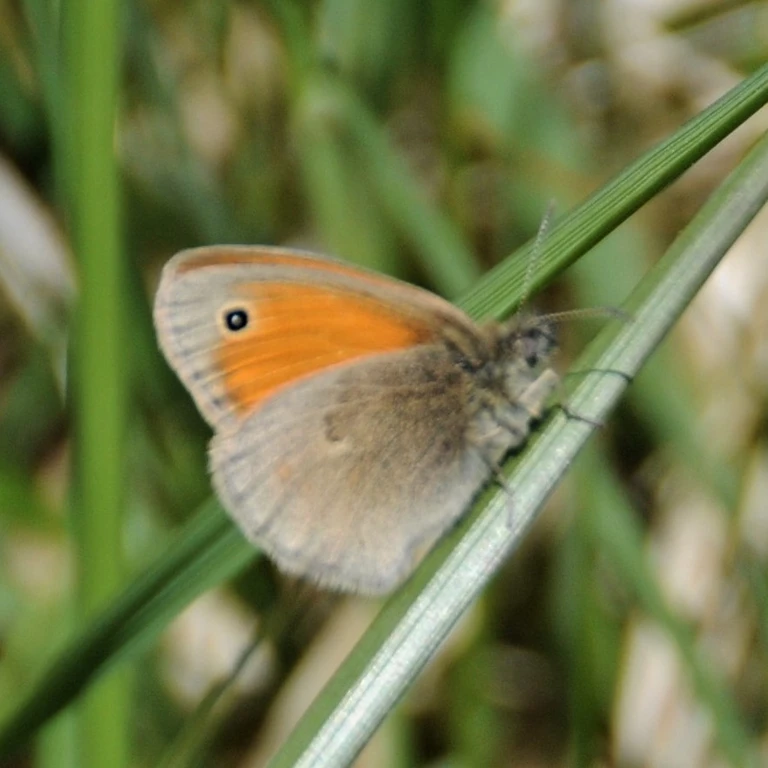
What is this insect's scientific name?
Coenonympha pamphilus
